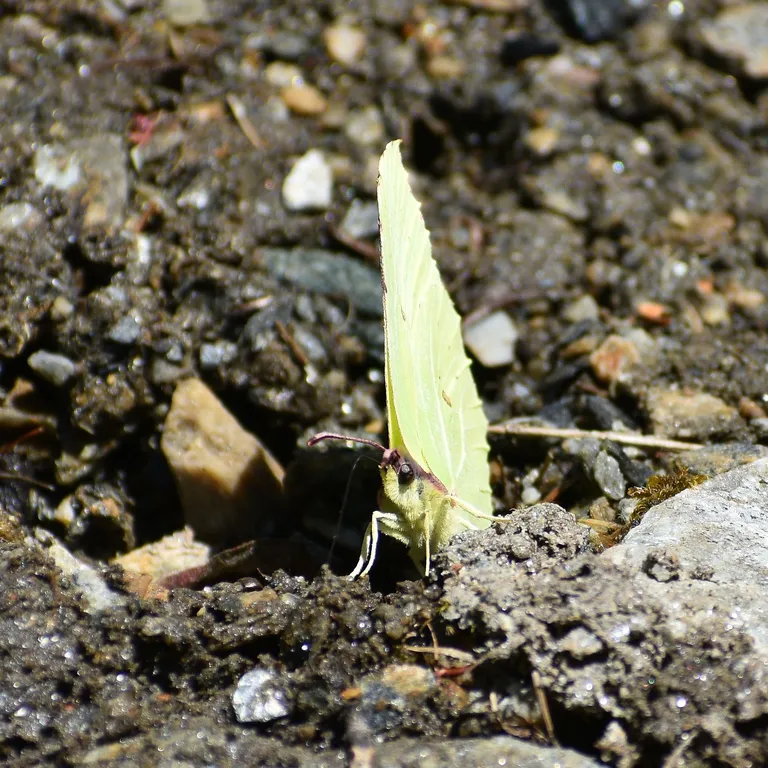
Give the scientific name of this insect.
Gonepteryx rhamni
